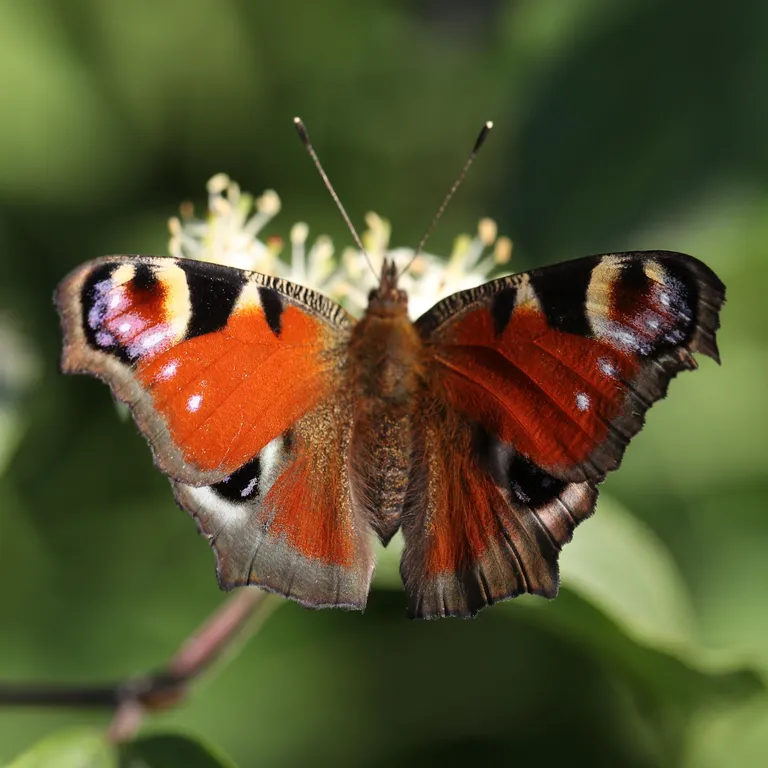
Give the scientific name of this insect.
Aglais io
